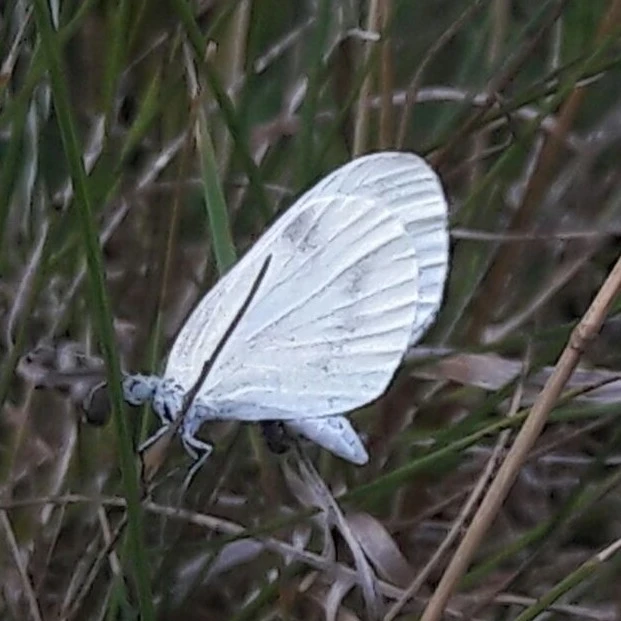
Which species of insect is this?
Leptidea sinapis/juvernica
